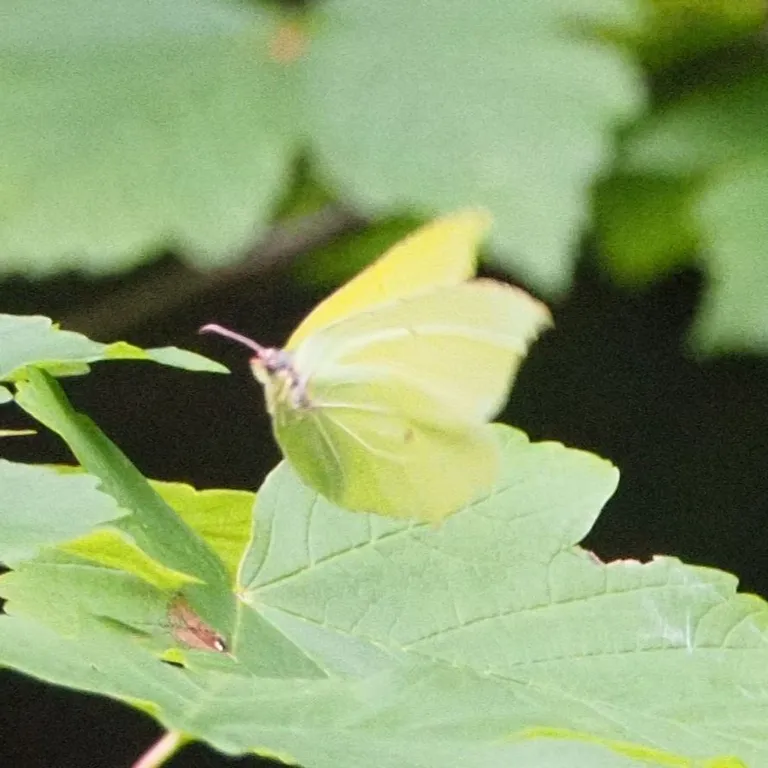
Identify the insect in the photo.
Gonepteryx rhamni
